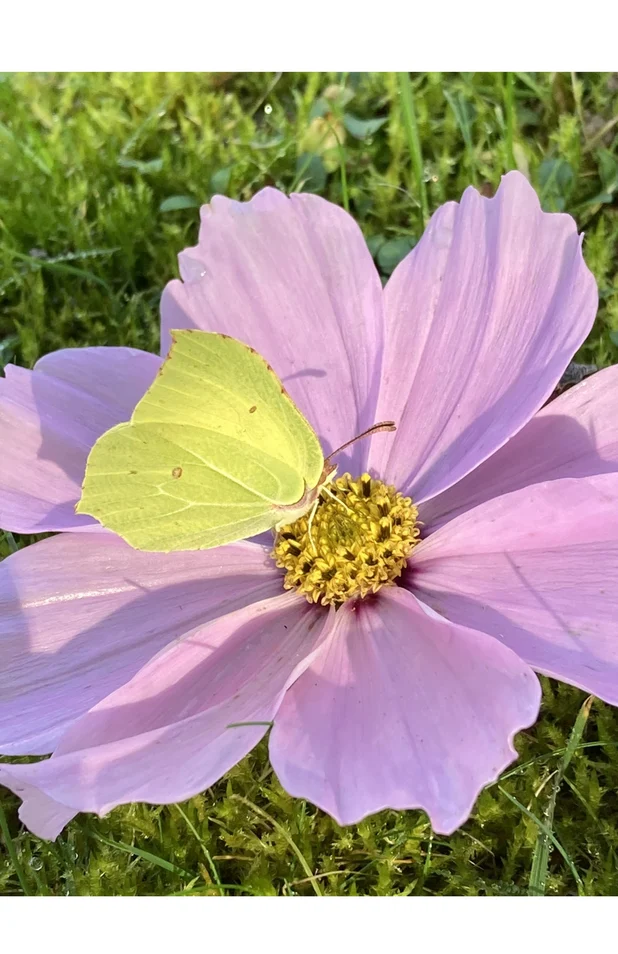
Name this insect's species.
Gonepteryx rhamni
